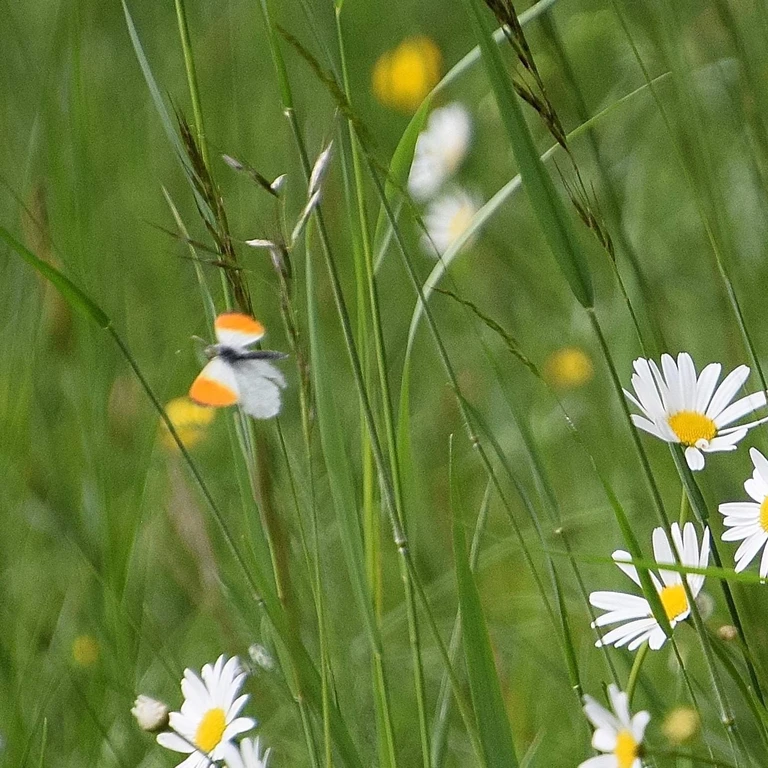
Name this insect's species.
Anthocharis cardamines
